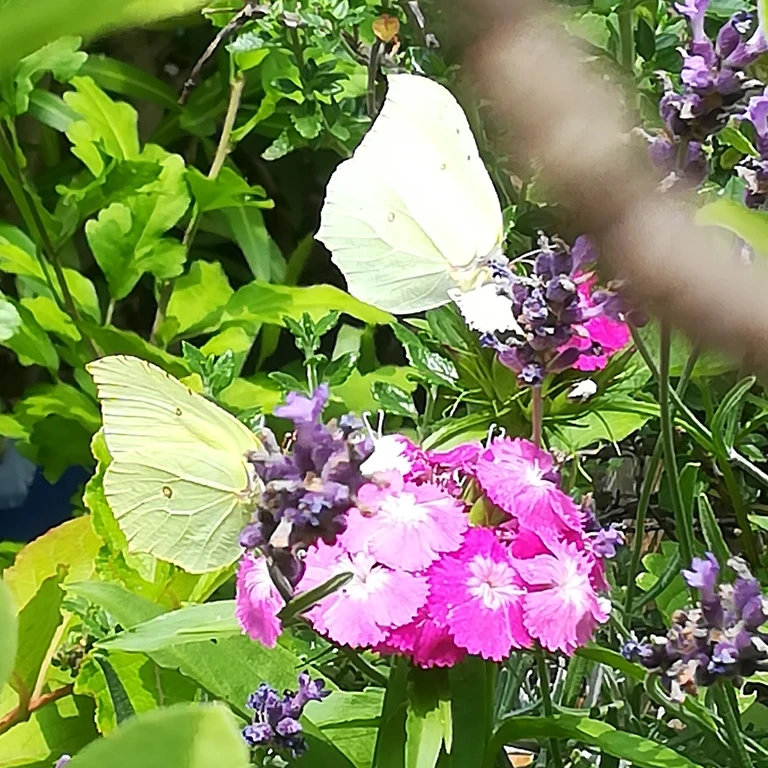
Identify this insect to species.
Gonepteryx rhamni
